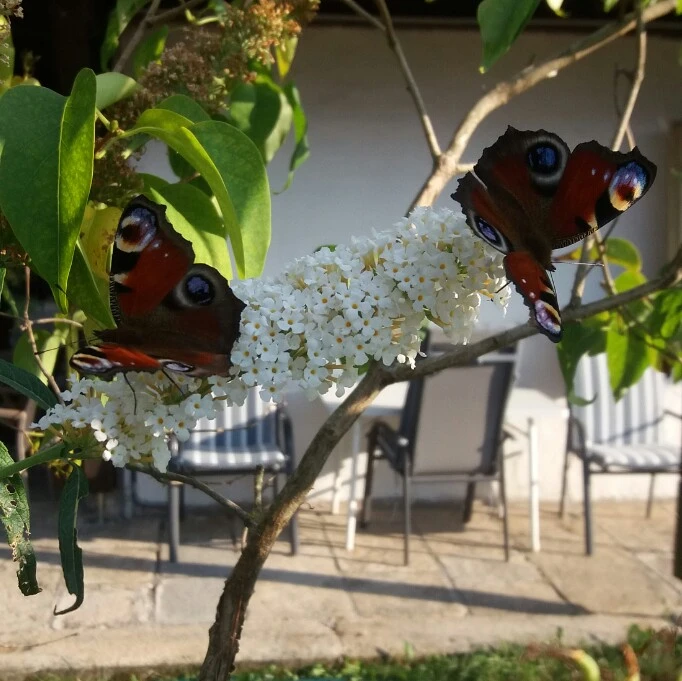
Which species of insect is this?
Aglais io
